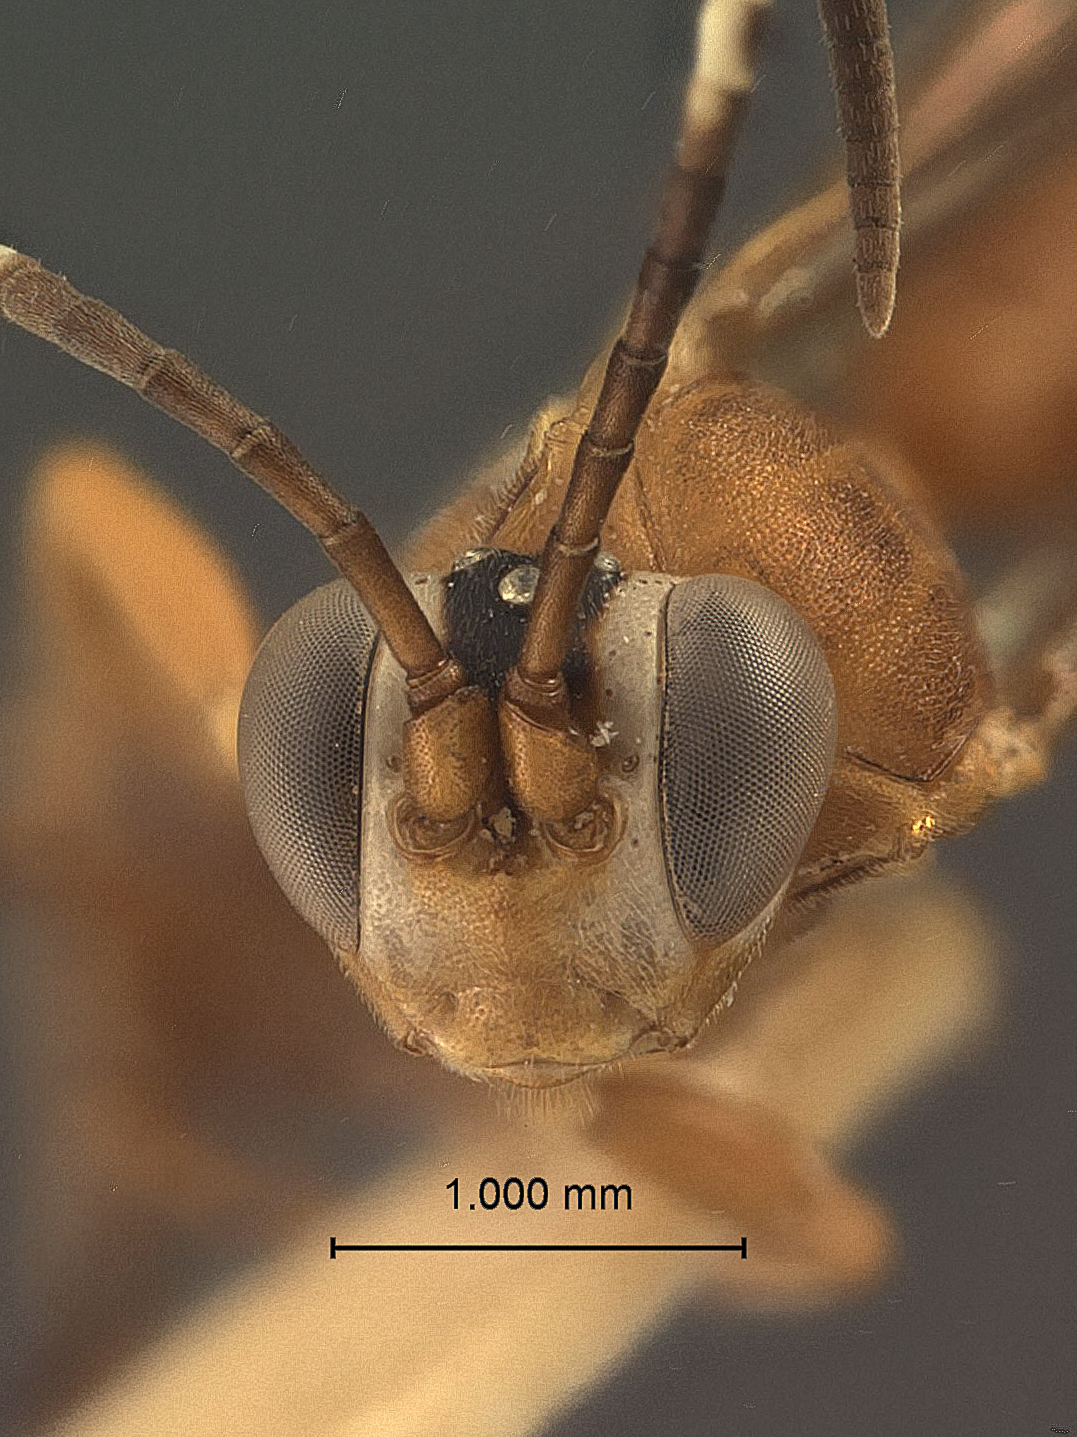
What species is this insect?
Cylindrophanes alternanus
